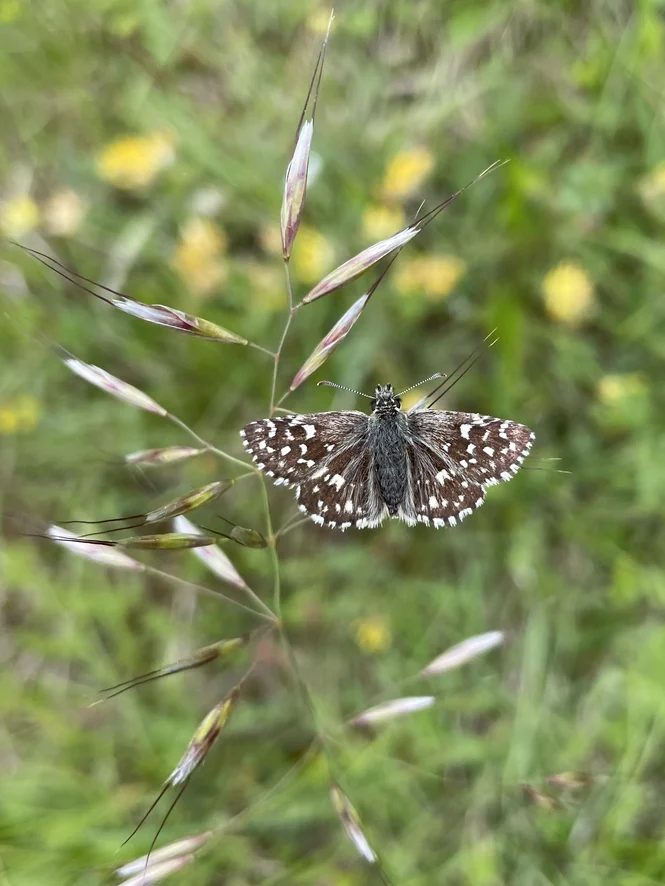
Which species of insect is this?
Pyrgus malvae
